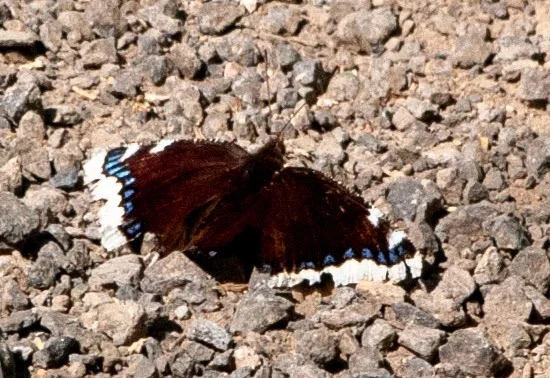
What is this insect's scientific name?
Nymphalis antiopa
